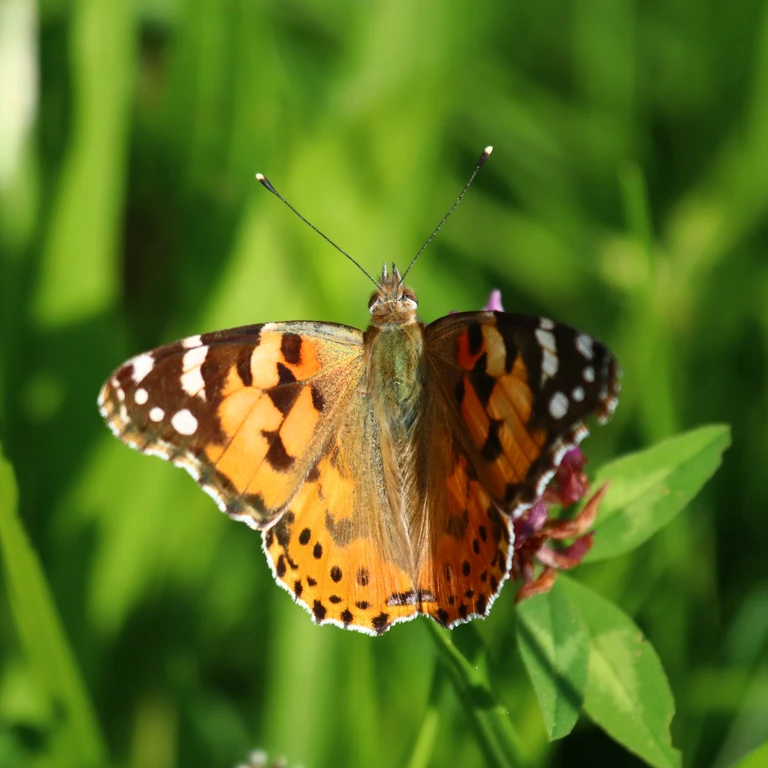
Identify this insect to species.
Vanessa cardui
